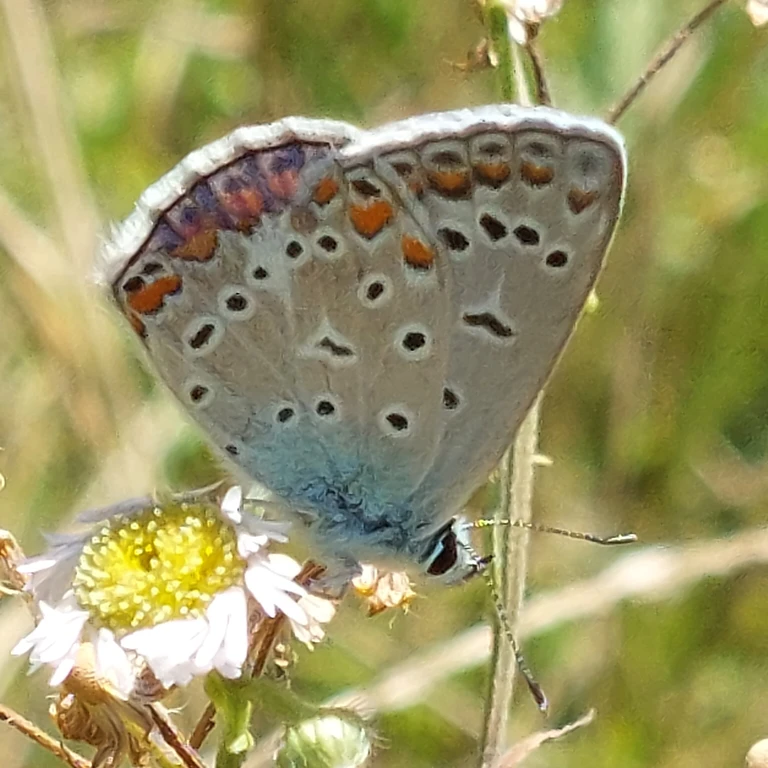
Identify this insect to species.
Polyommatus icarus
